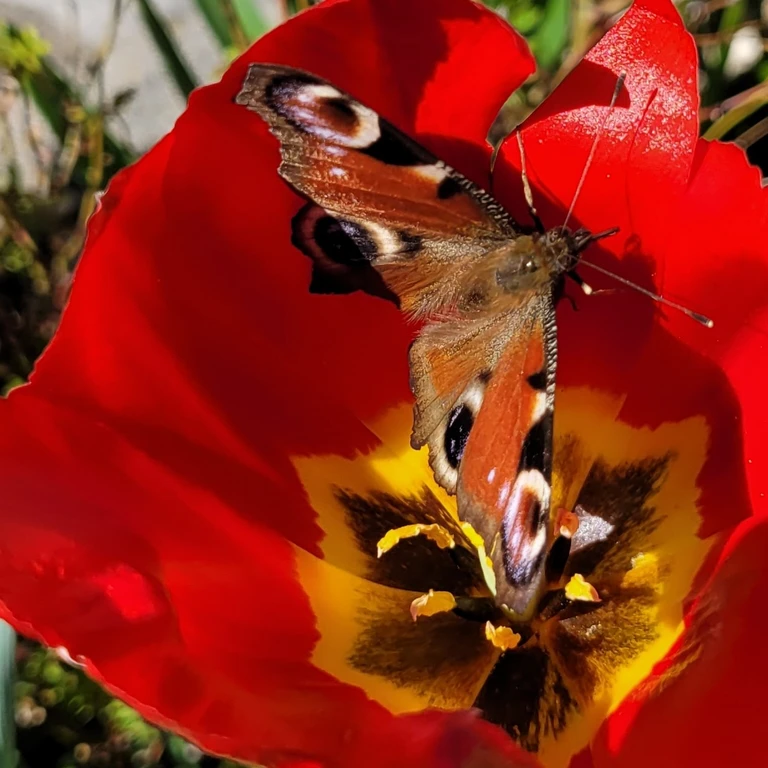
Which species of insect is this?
Aglais io
